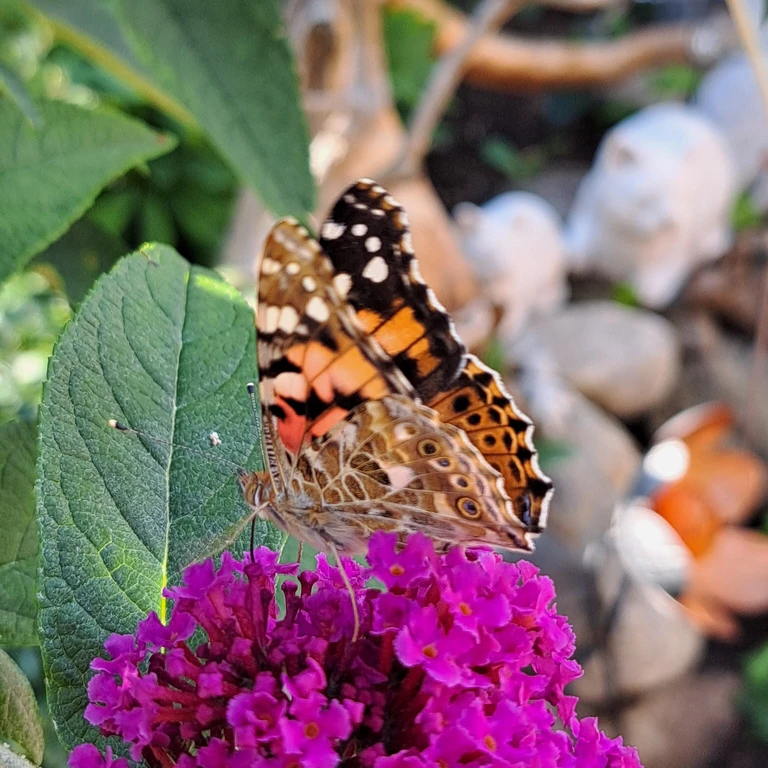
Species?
Vanessa cardui
